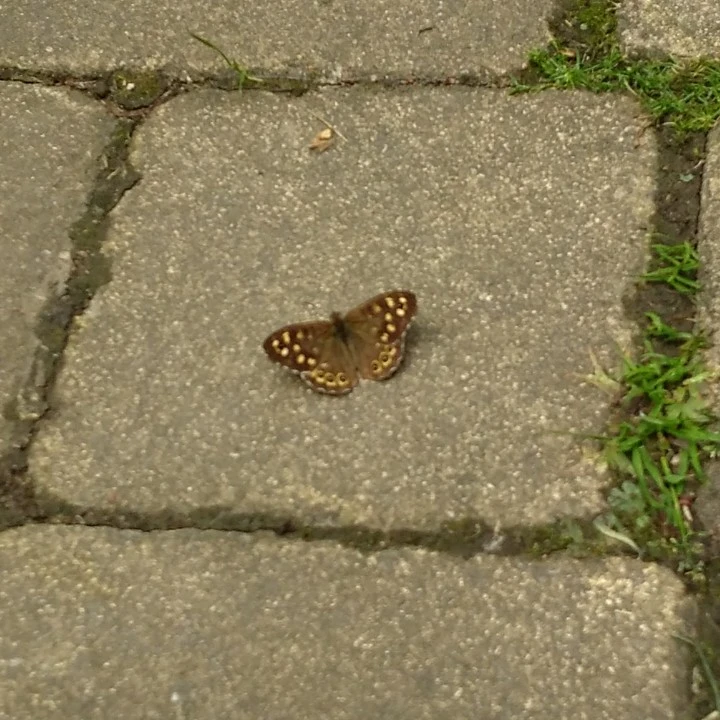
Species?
Pararge aegeria
